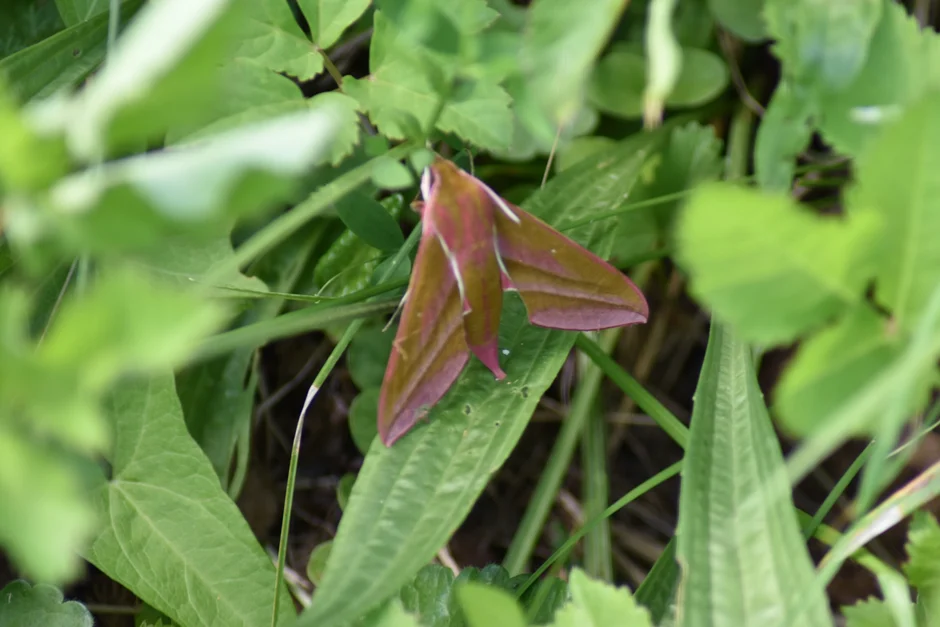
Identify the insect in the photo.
Deilephila elpenor
